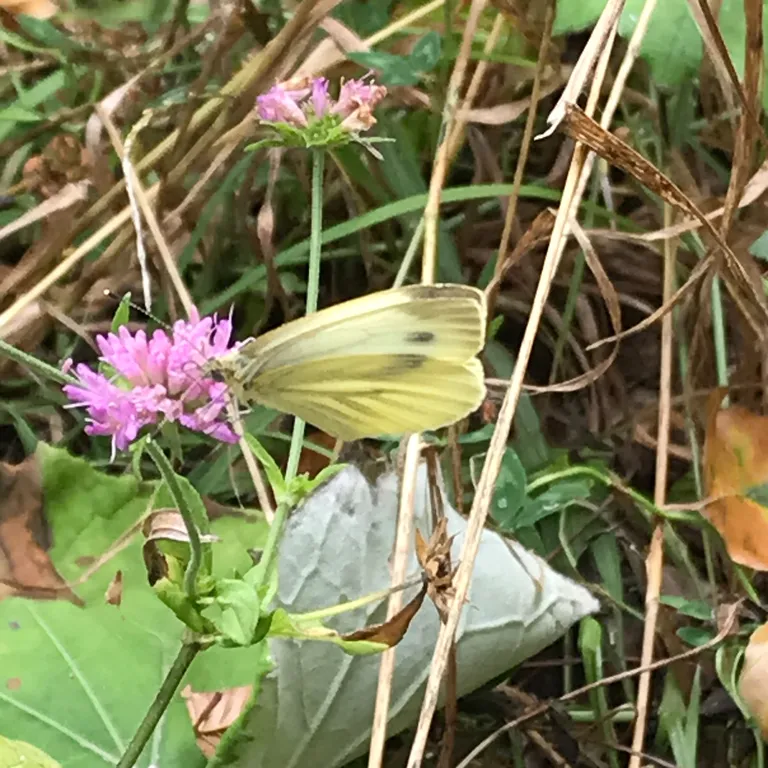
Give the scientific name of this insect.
Pieris napi
